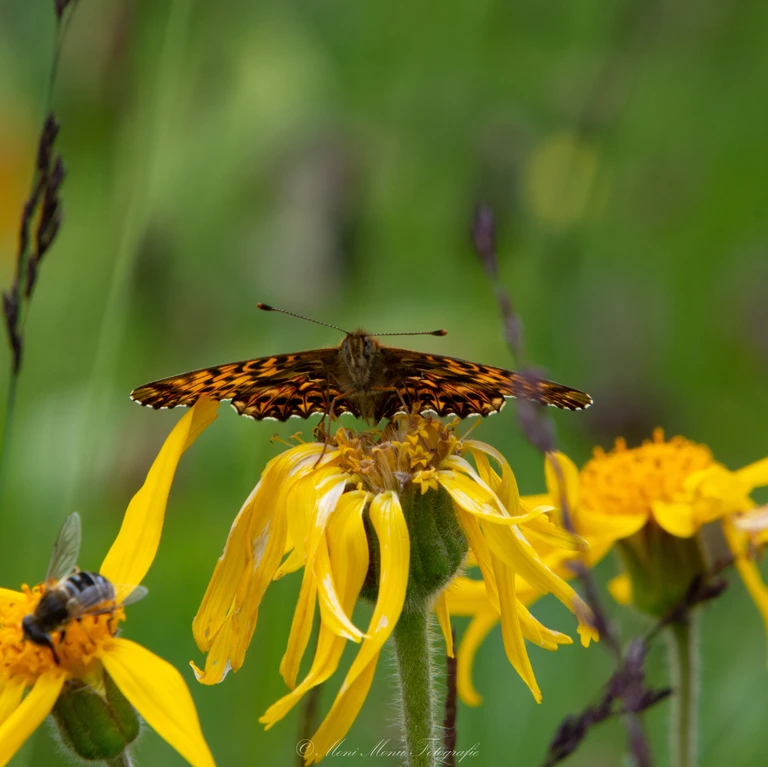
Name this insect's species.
Boloria titania
